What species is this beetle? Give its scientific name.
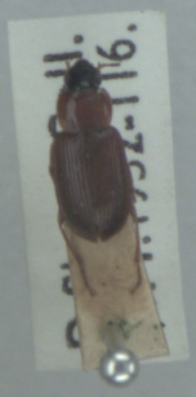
Stenolophus skrimshiranus
